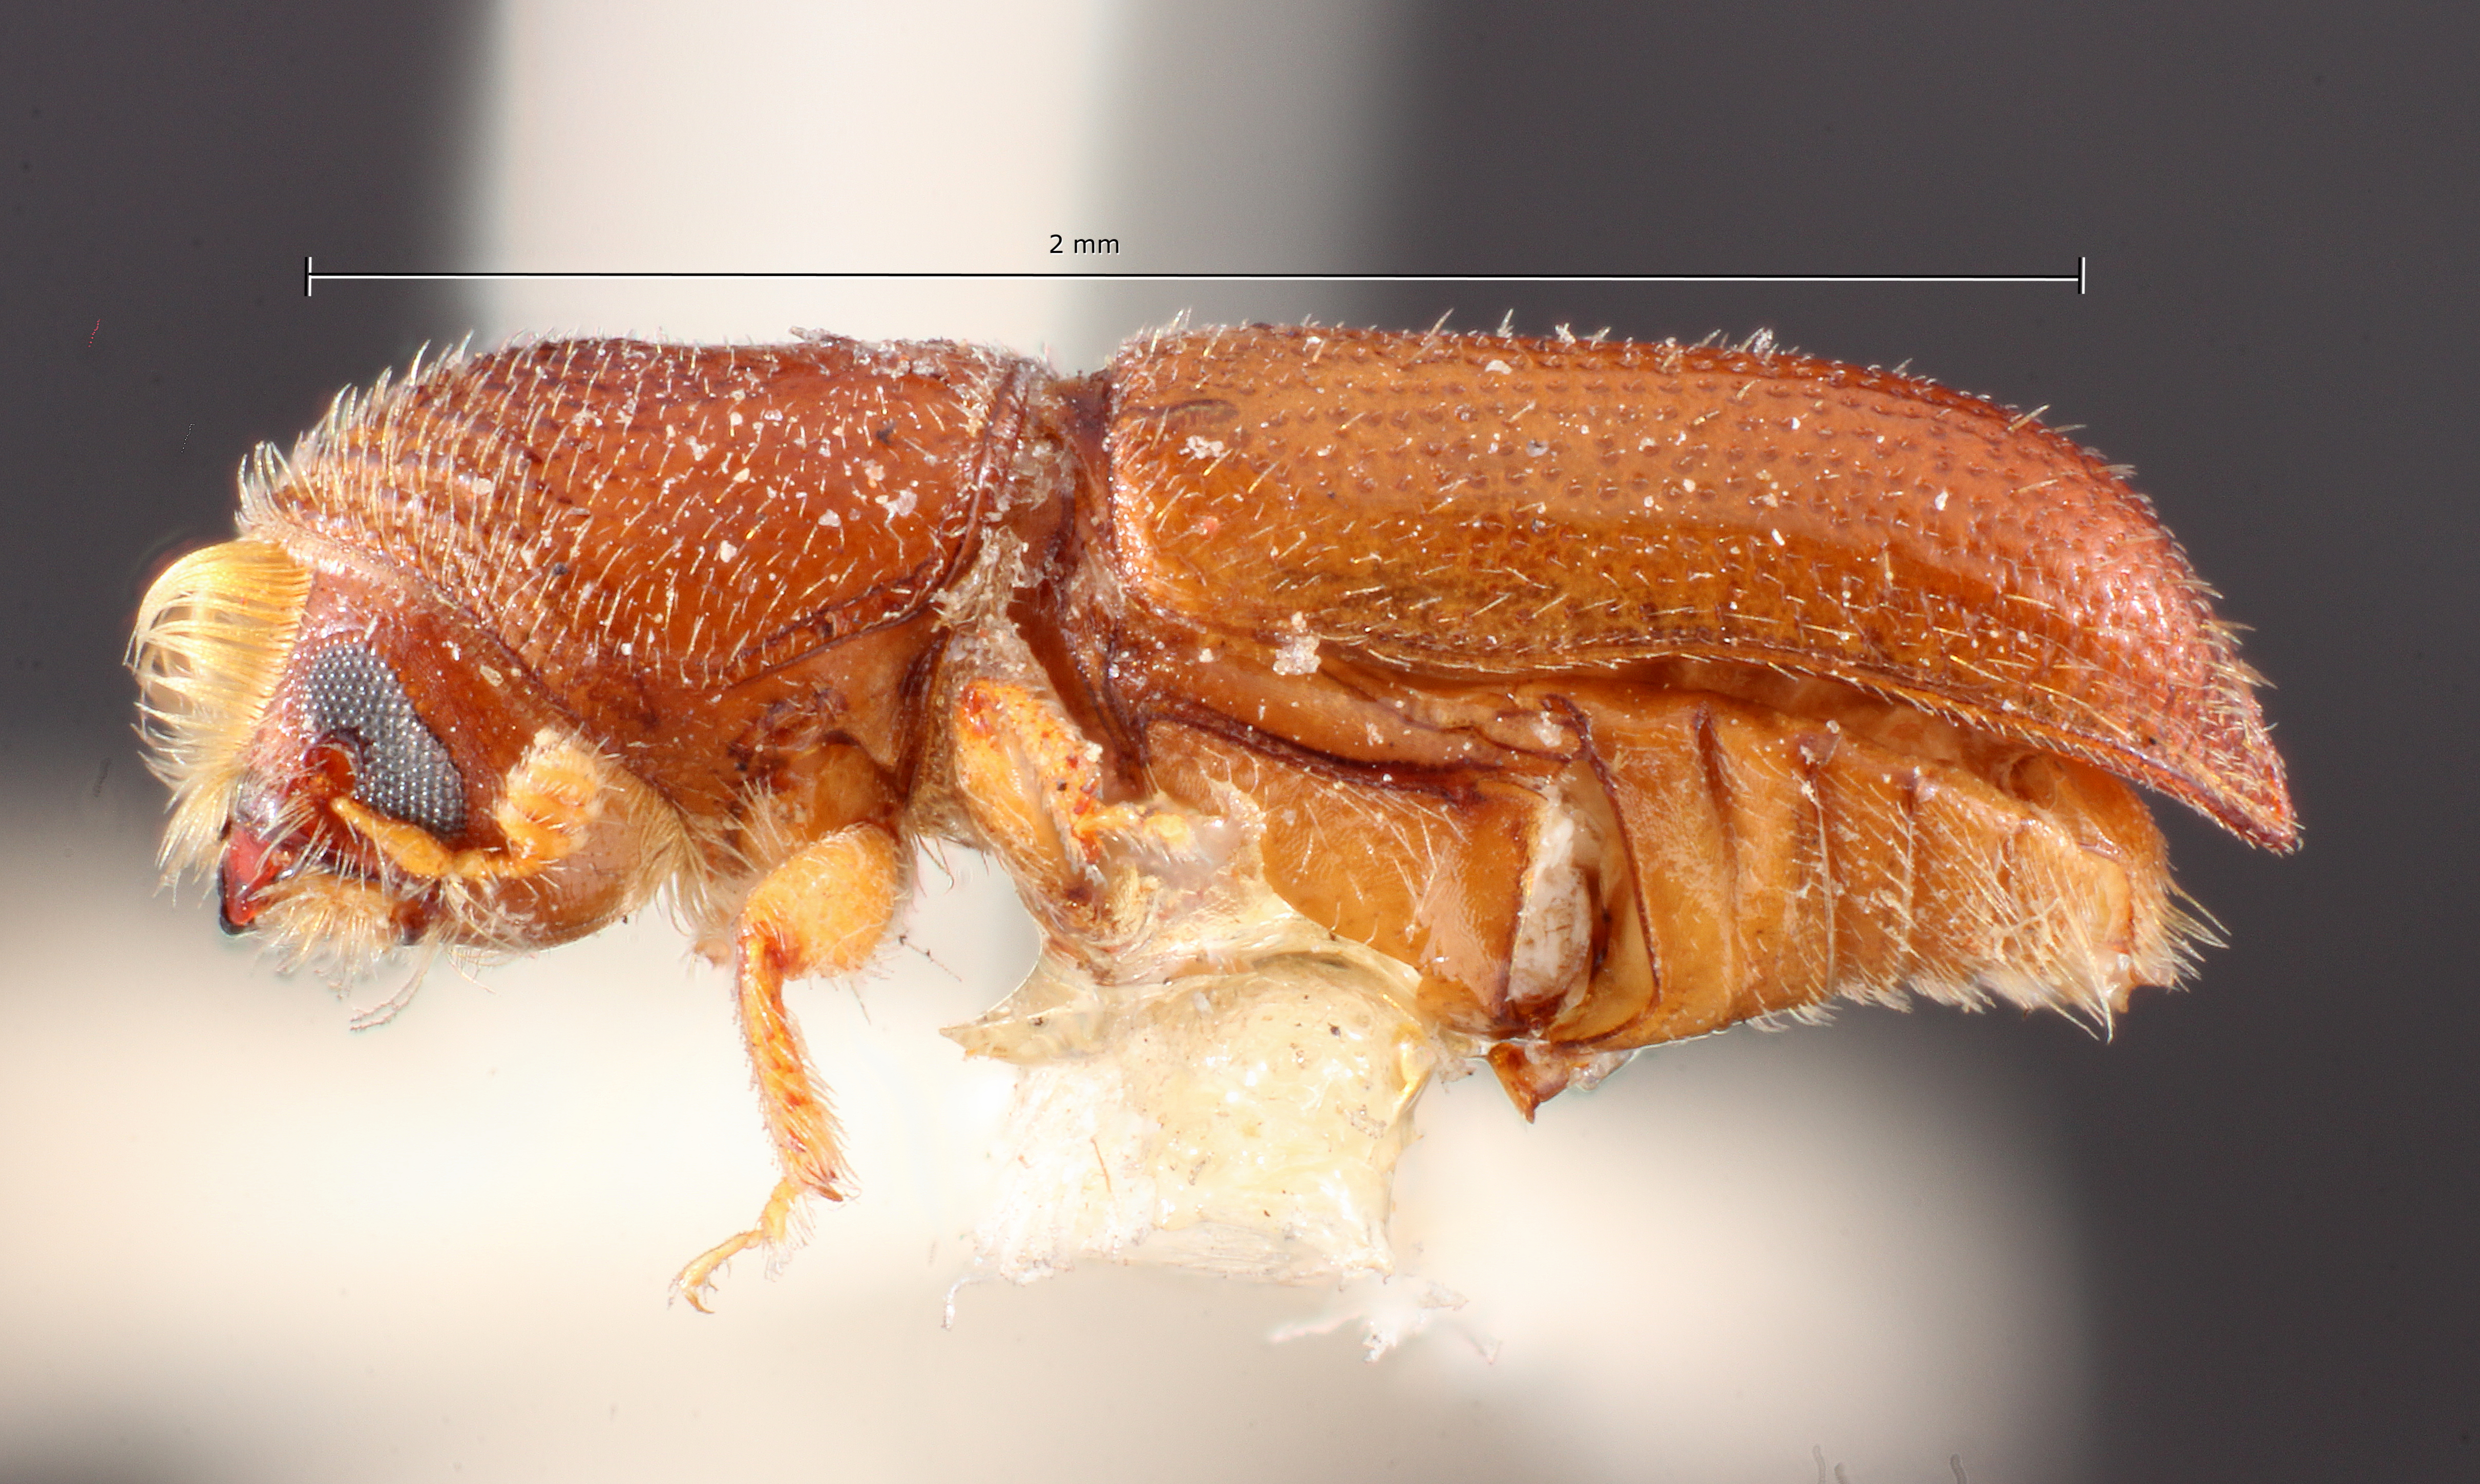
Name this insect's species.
Pityophthorus bellus
